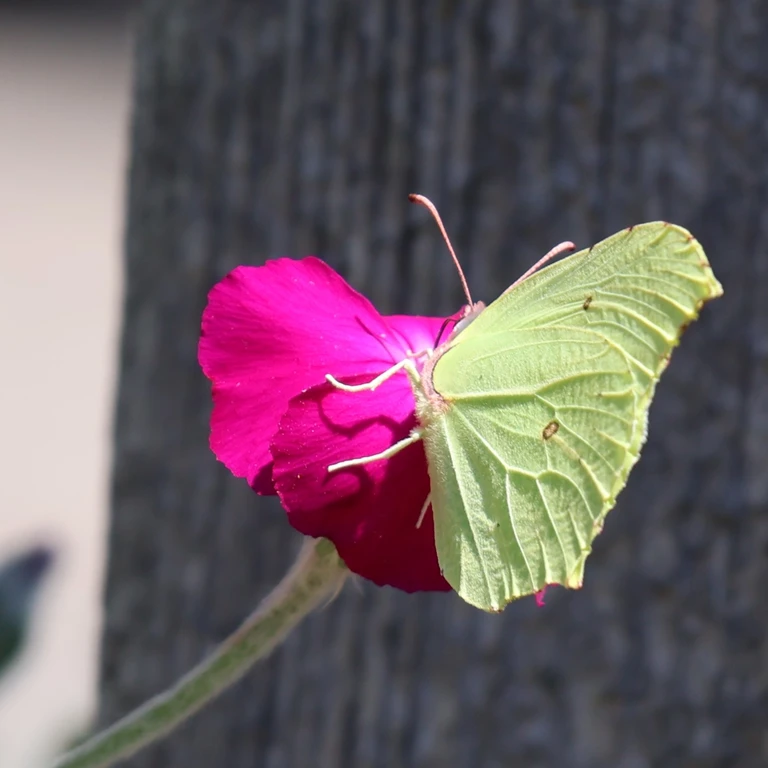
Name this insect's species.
Gonepteryx rhamni
